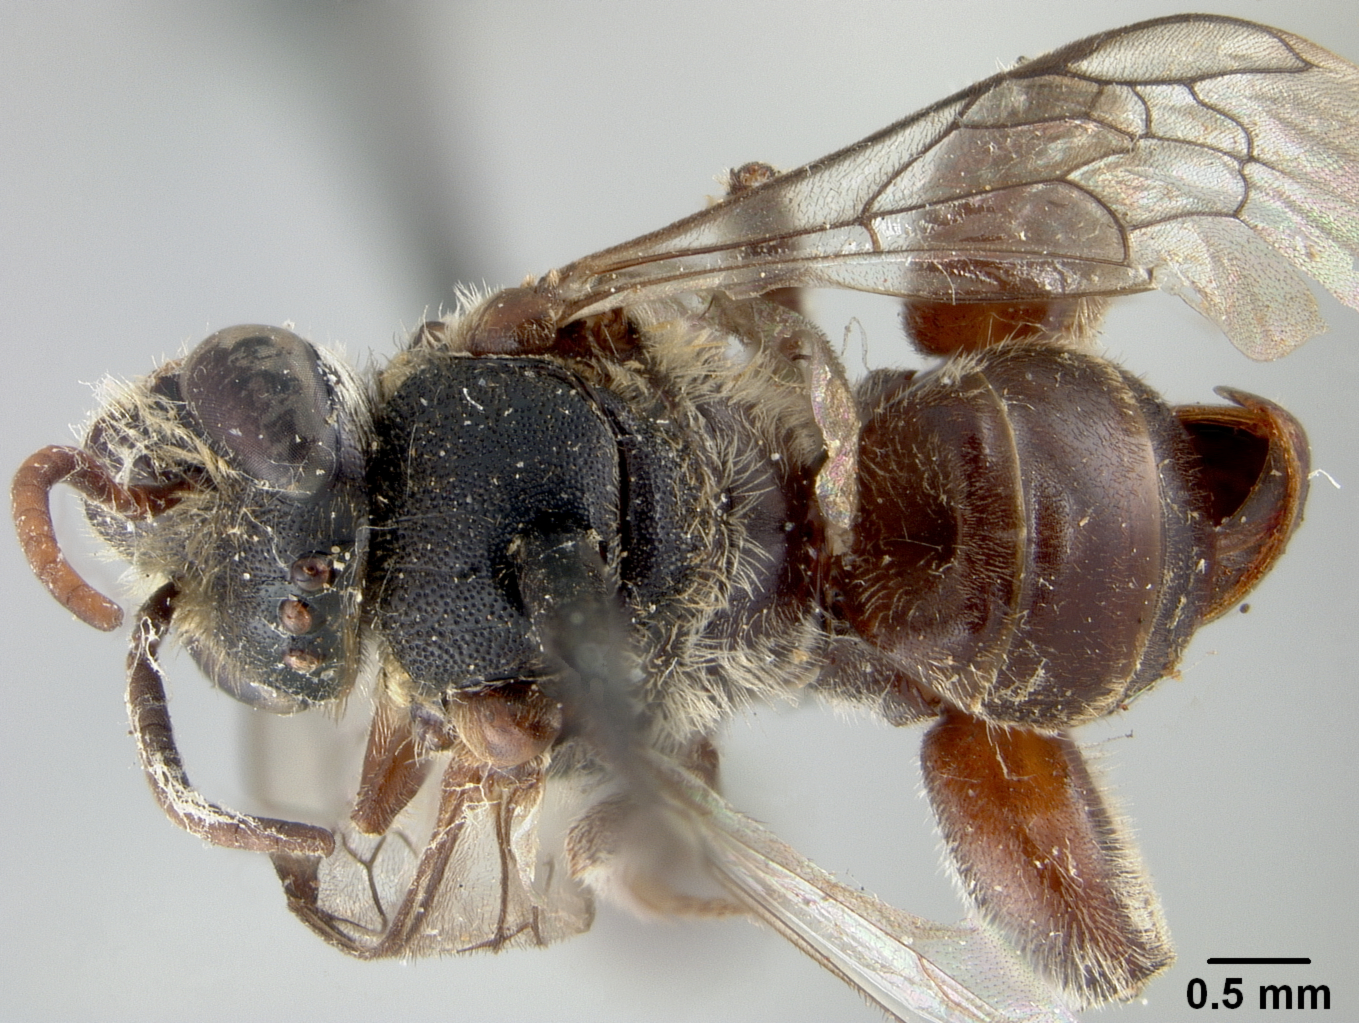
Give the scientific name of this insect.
Leptergatis globulifera
